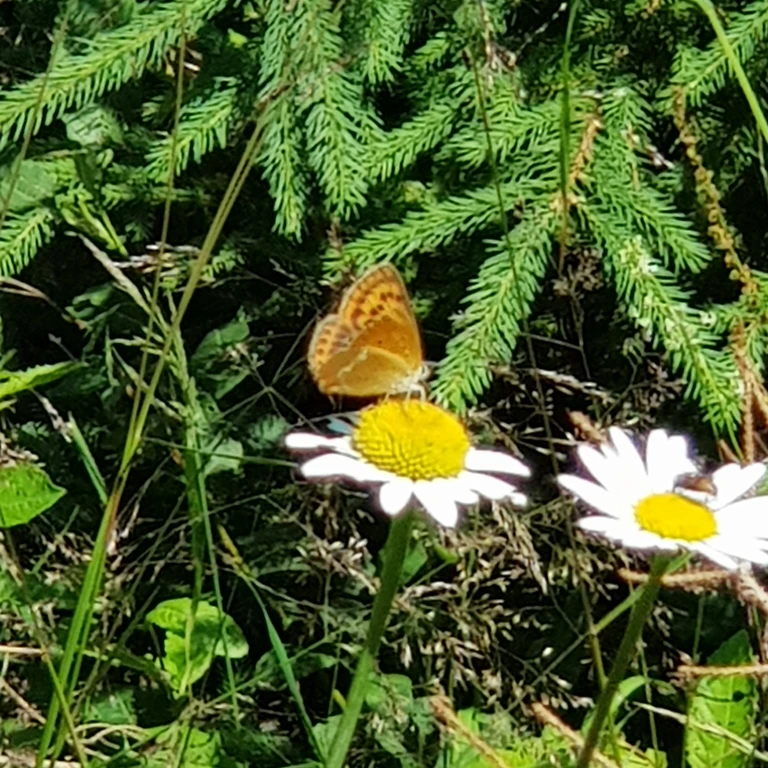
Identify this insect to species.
Lycaena virgaureae
